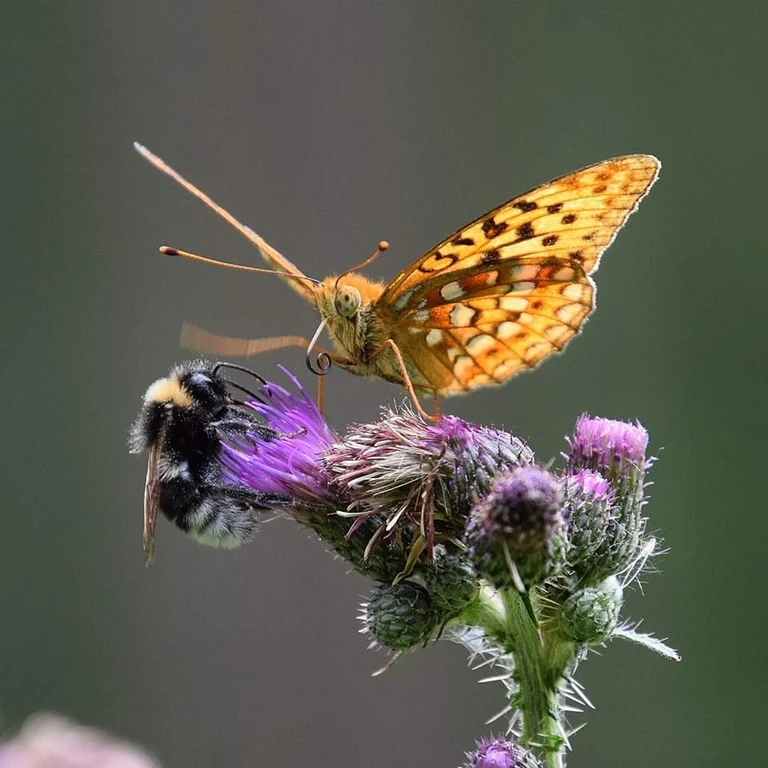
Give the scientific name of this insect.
Fabriciana adippe
